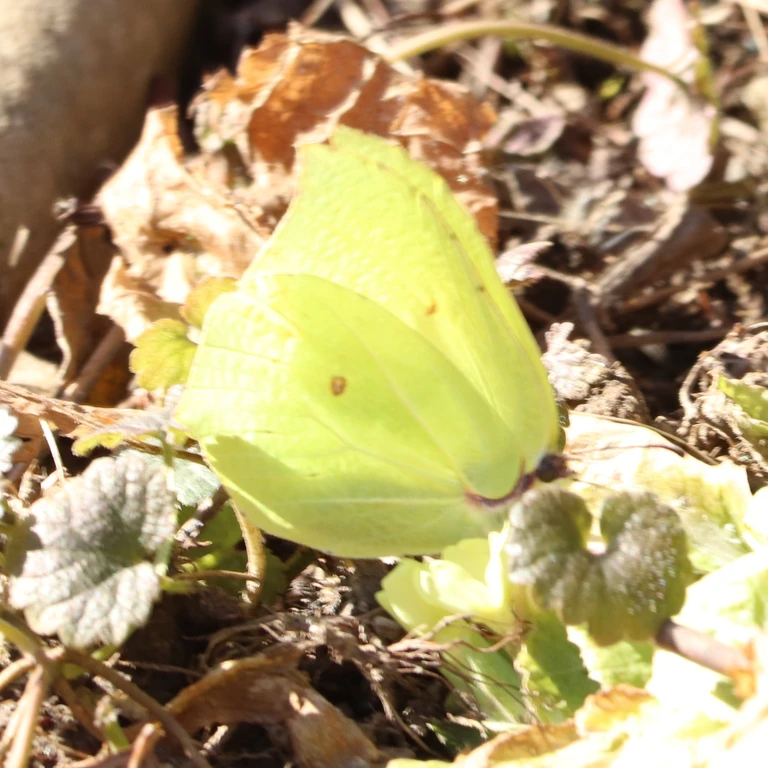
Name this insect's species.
Gonepteryx rhamni
